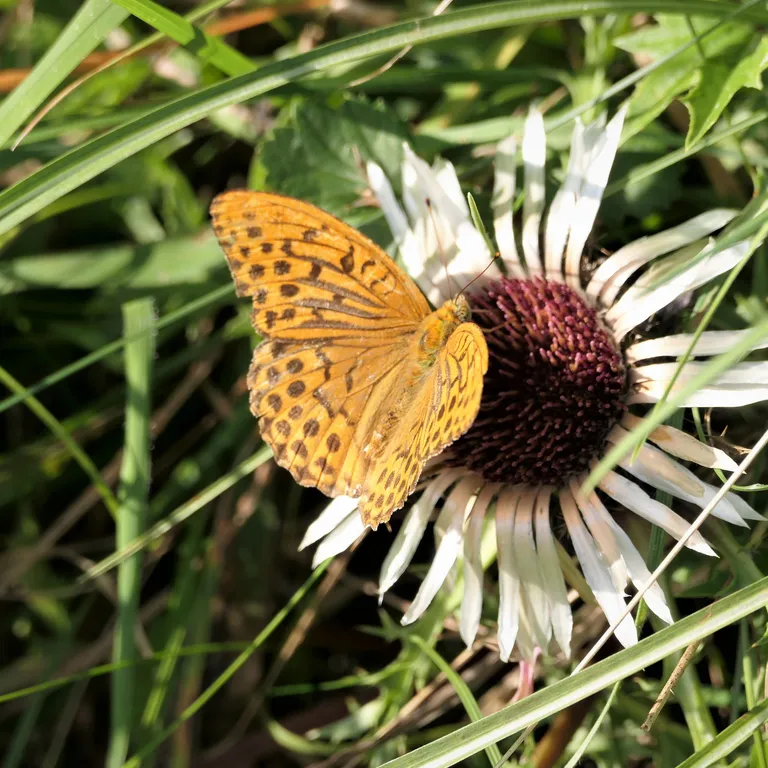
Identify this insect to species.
Argynnis paphia
